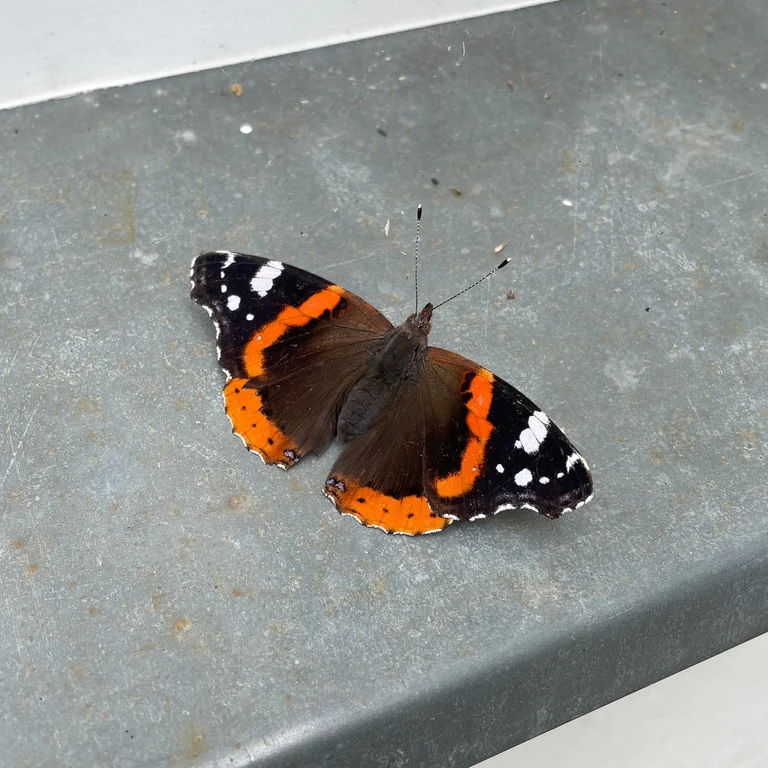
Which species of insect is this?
Vanessa atalanta
